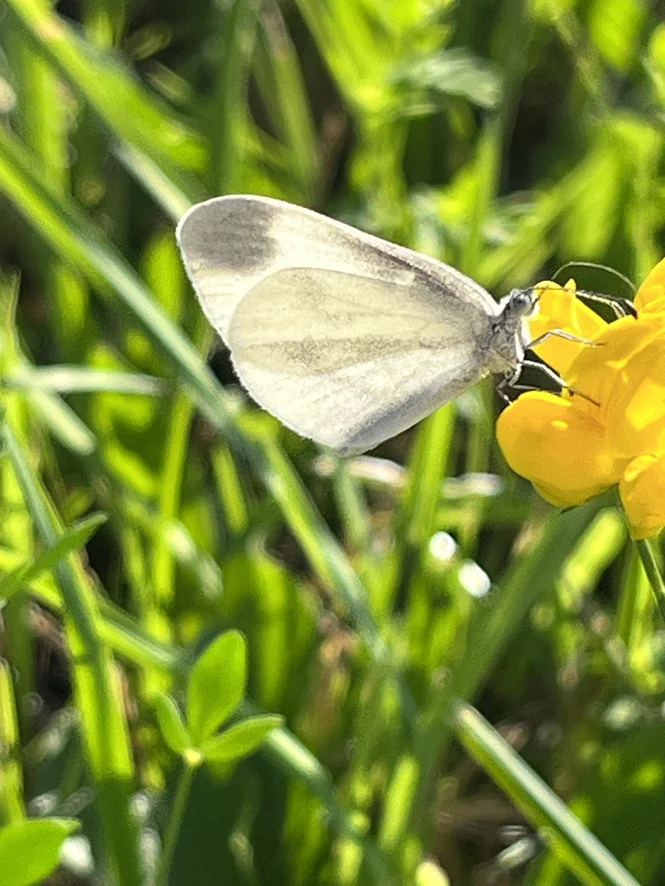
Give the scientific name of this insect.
Leptidea sinapis/juvernica
